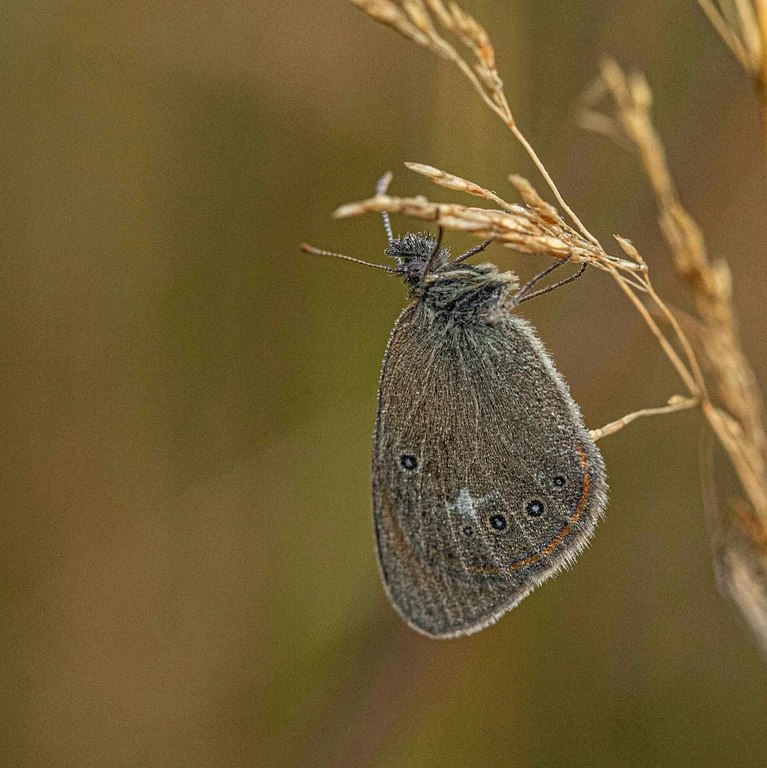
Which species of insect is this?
Coenonympha glycerion (also Coenonympha iphis)
